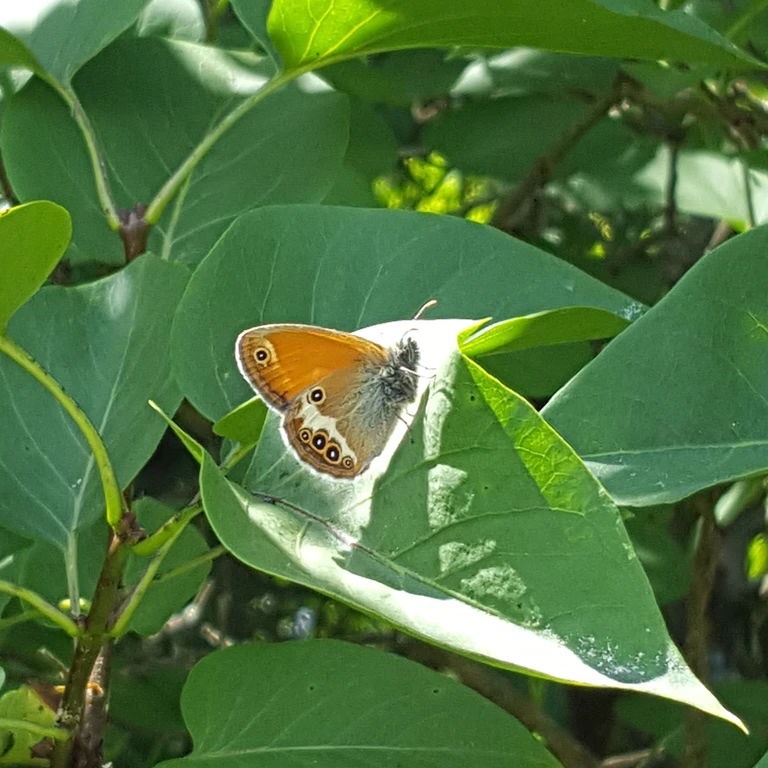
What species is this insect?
Coenonympha arcania
